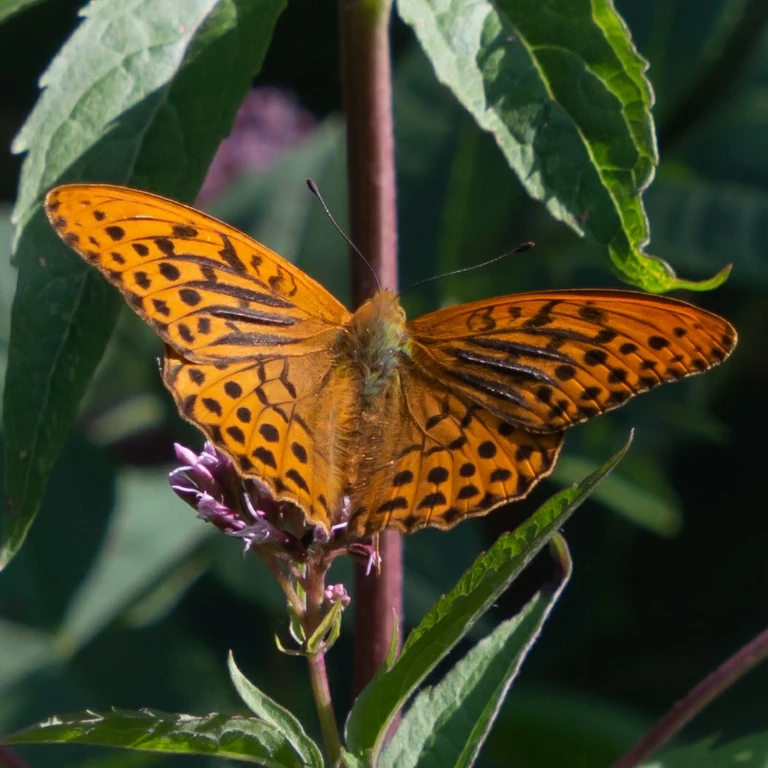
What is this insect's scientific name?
Argynnis paphia
